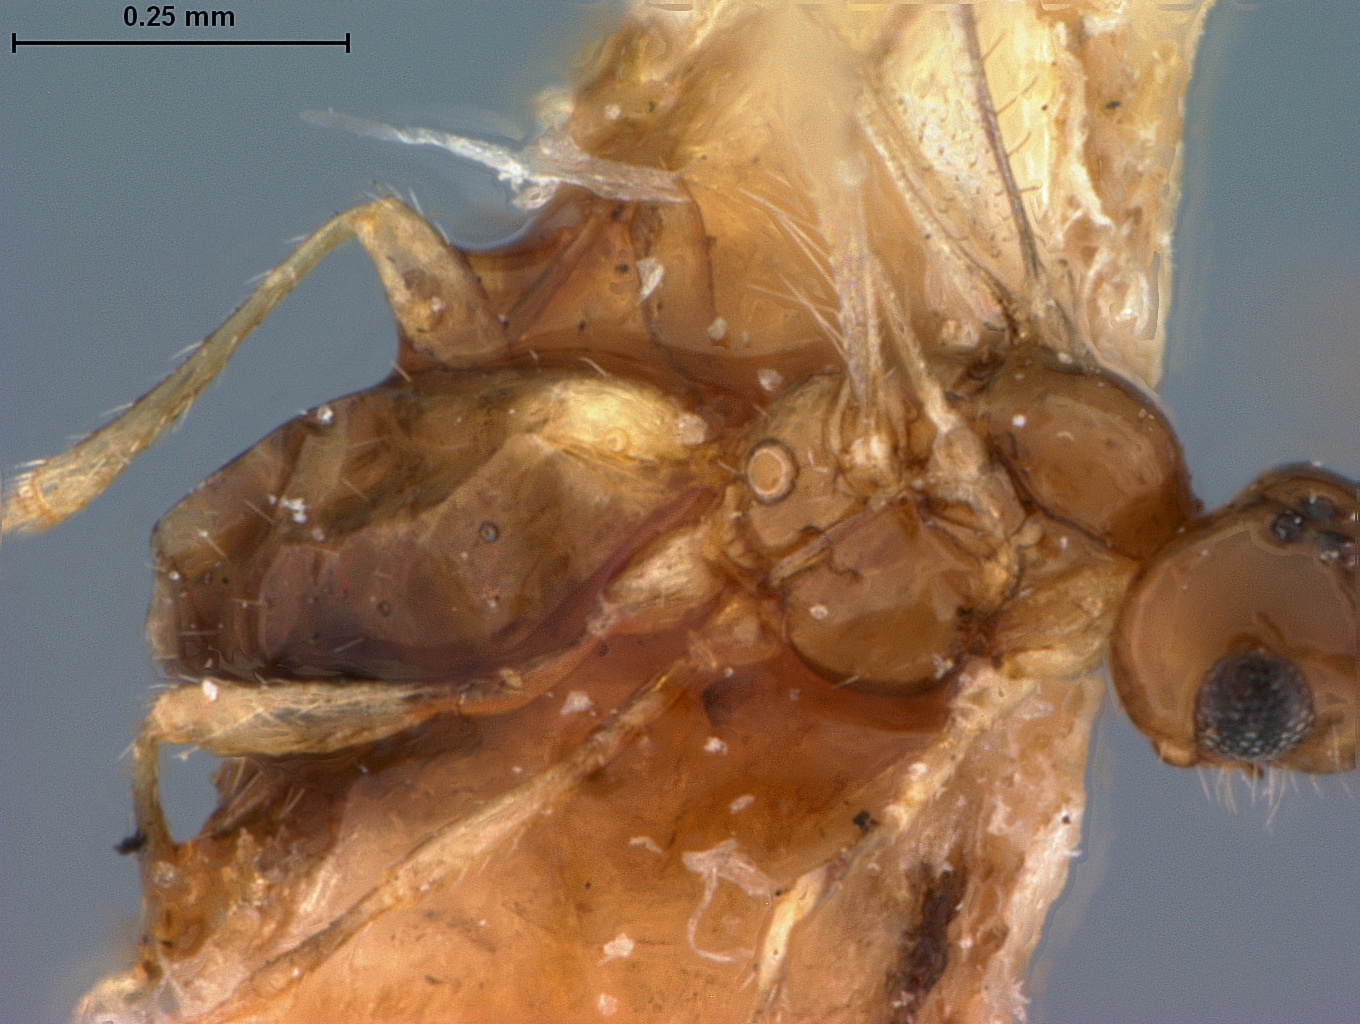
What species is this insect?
Dinostigma meusebecki
